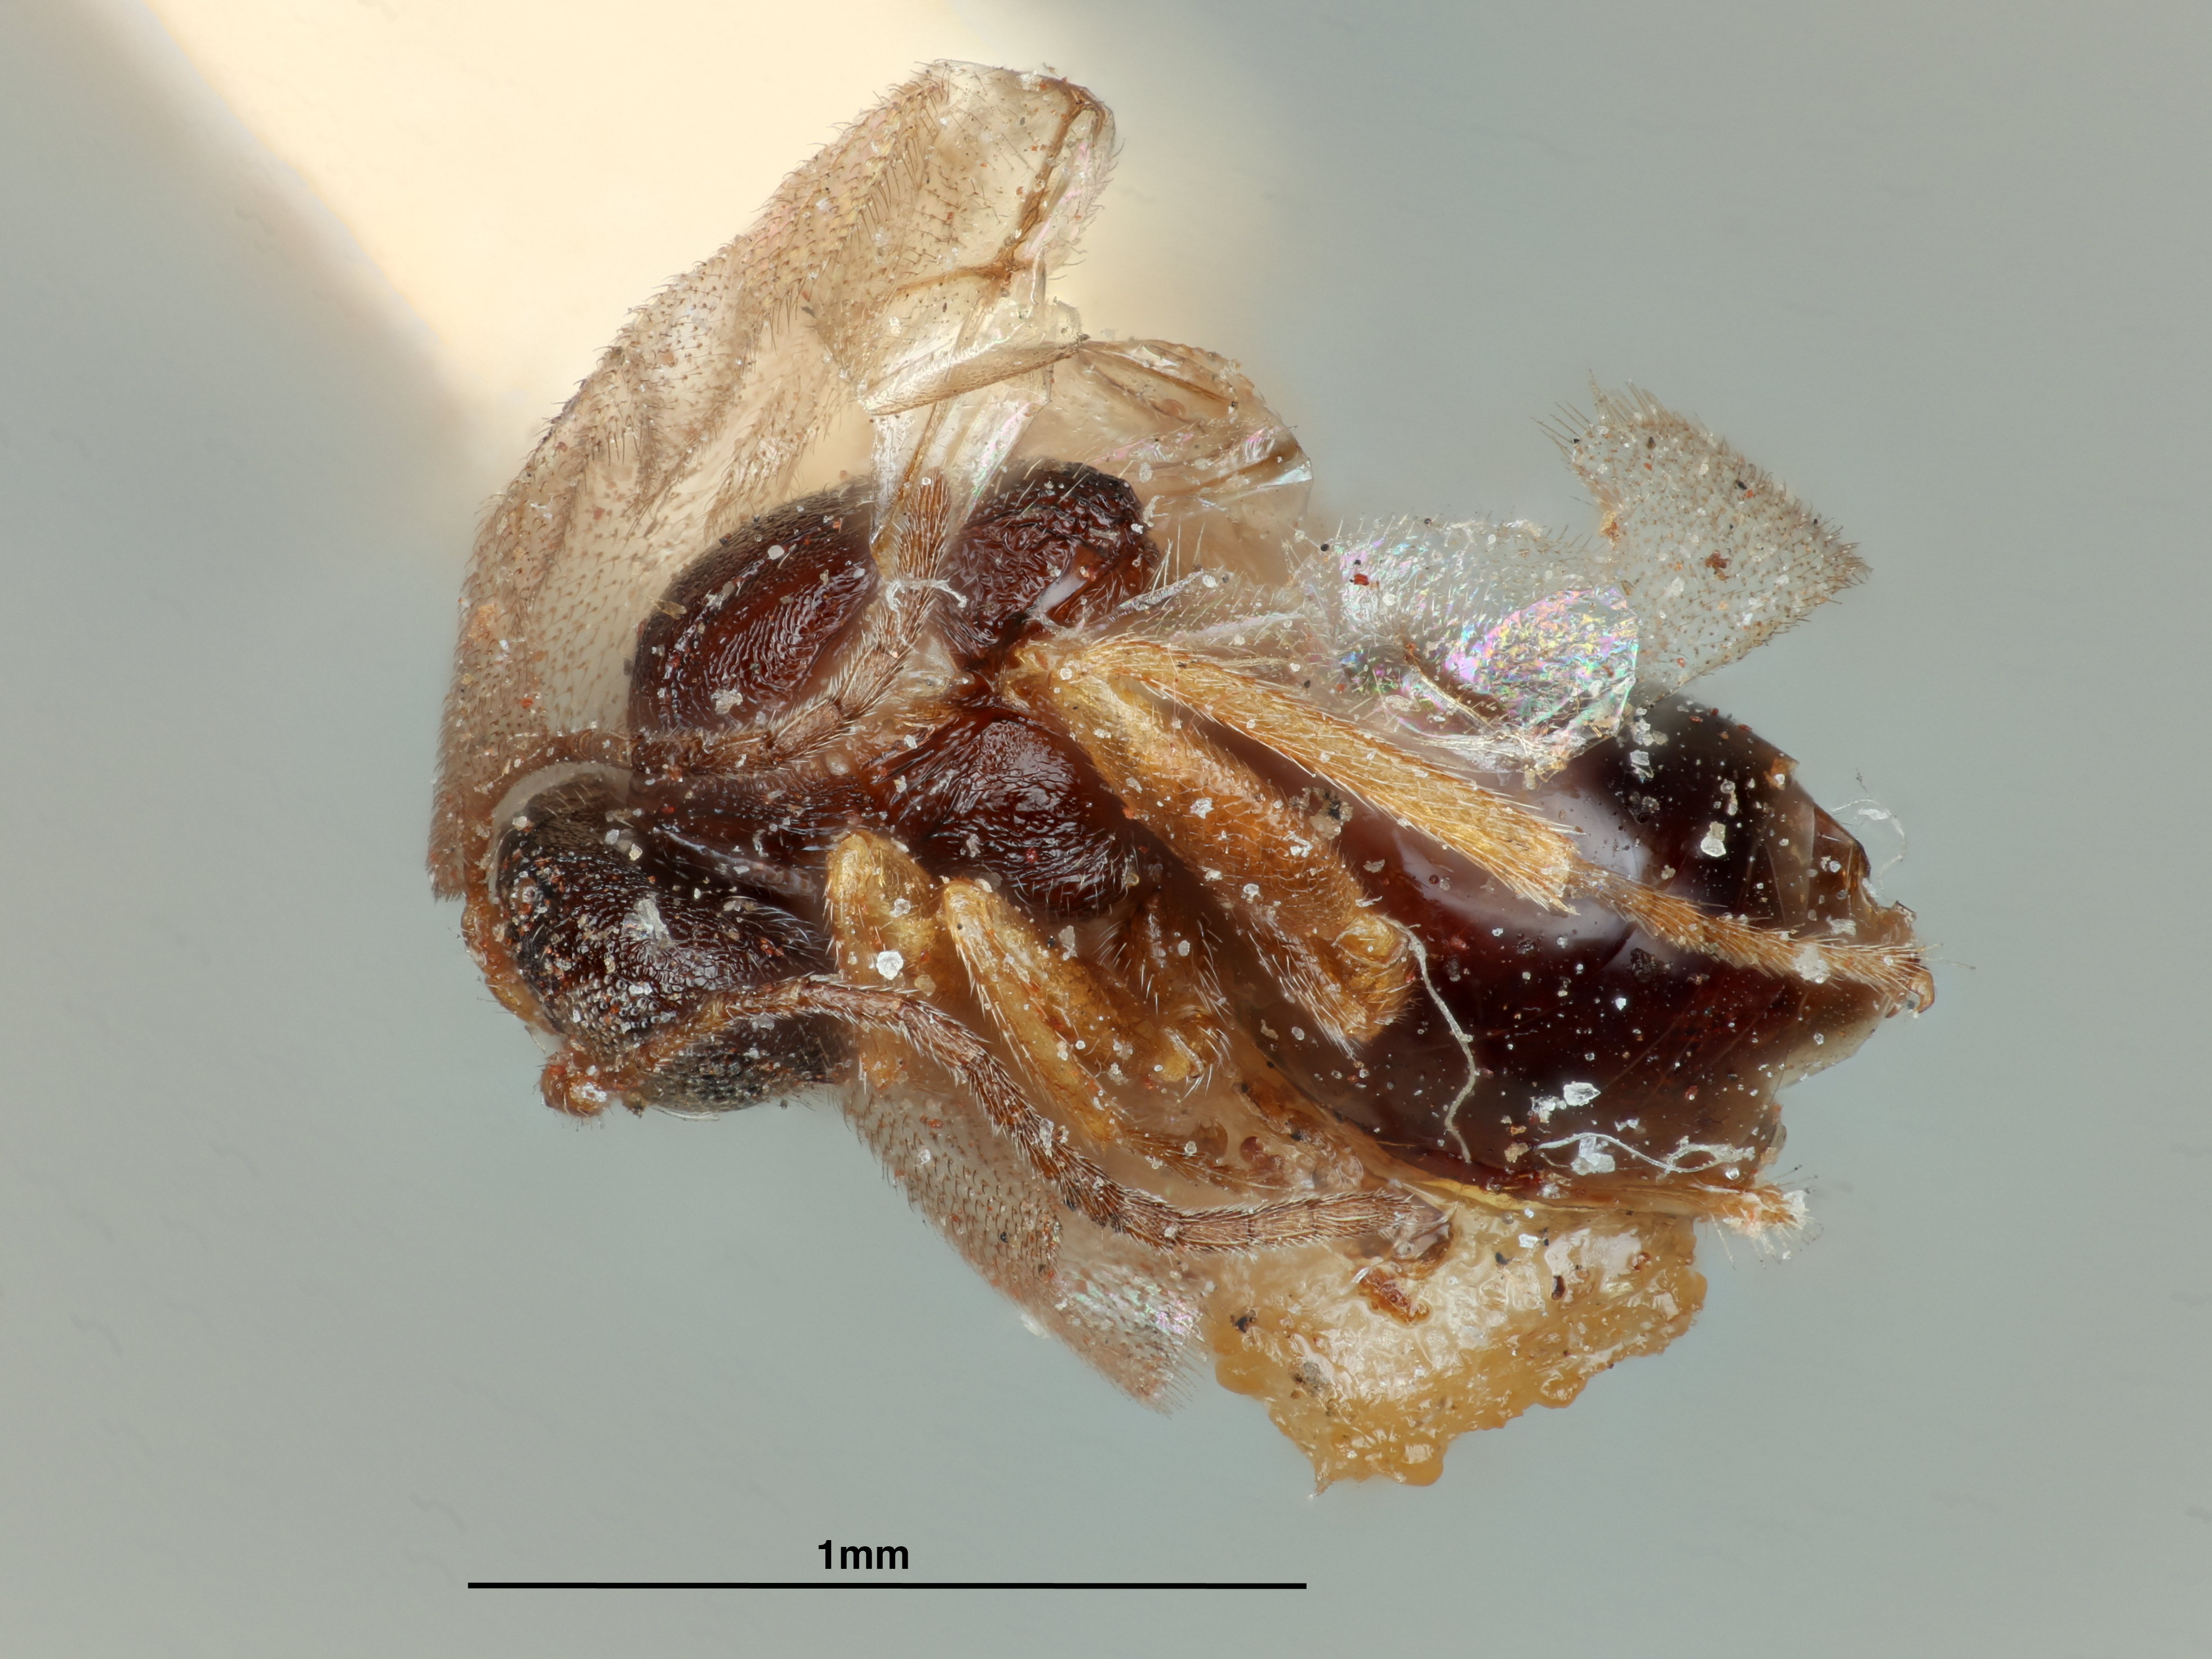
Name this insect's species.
Callirhytis cellae
